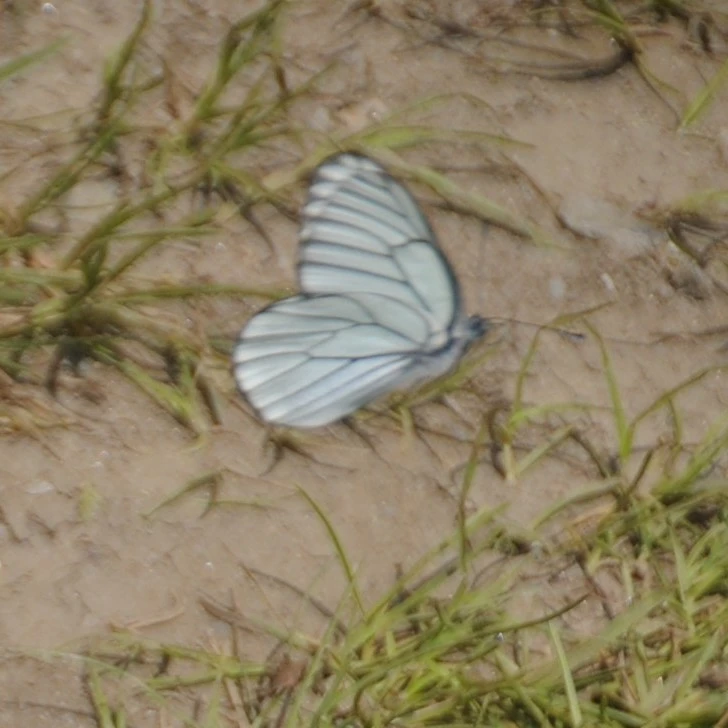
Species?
Aporia crataegi
